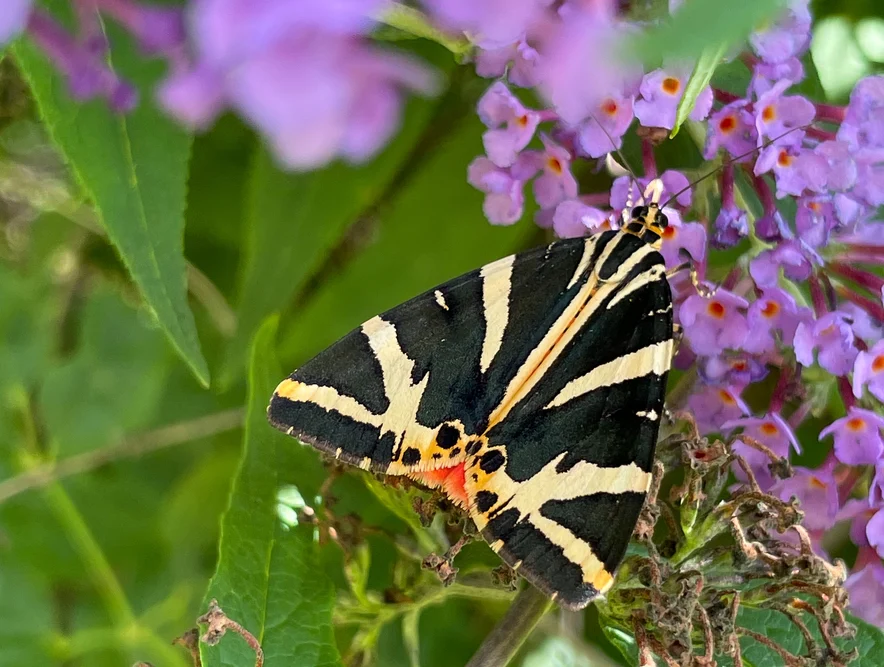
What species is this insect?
Euplagia quadripunctaria
